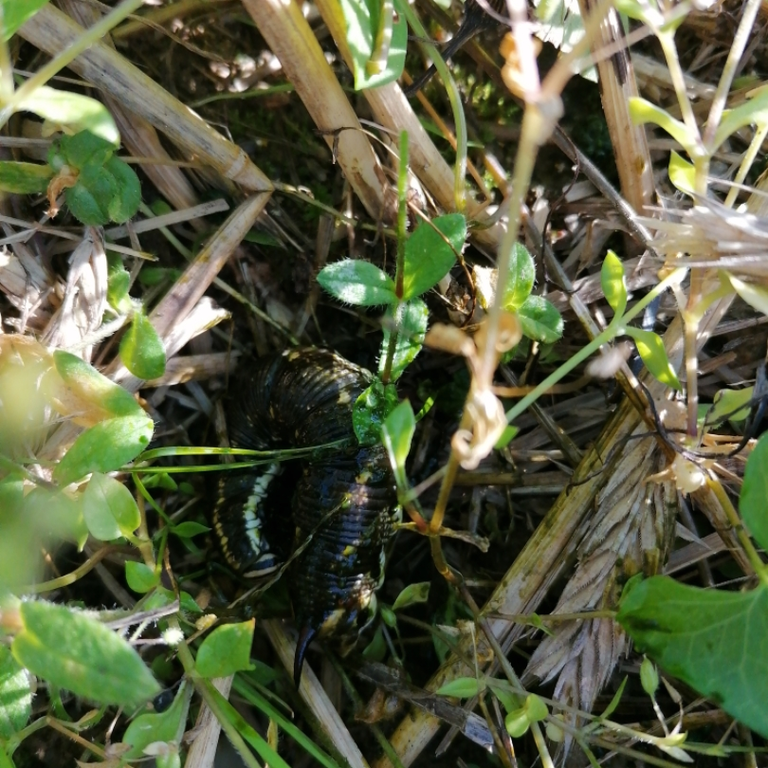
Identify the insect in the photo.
Agrius convolvuli
